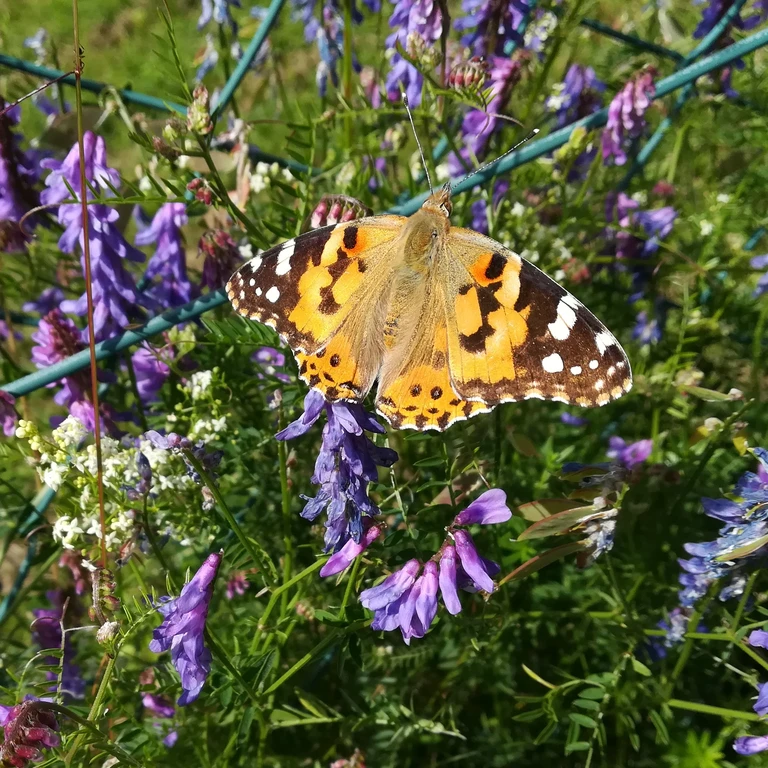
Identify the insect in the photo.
Vanessa cardui
